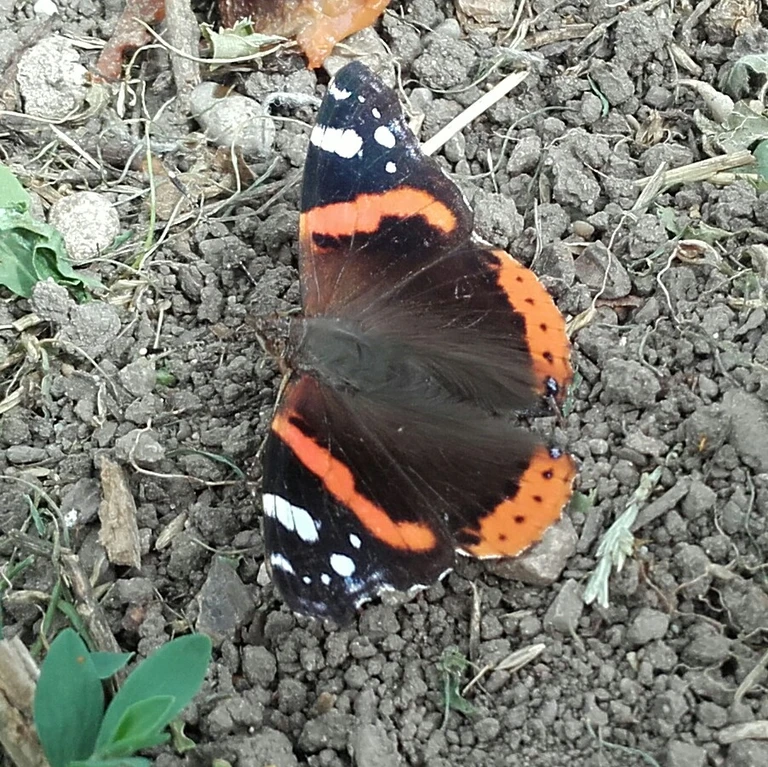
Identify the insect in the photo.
Vanessa atalanta
